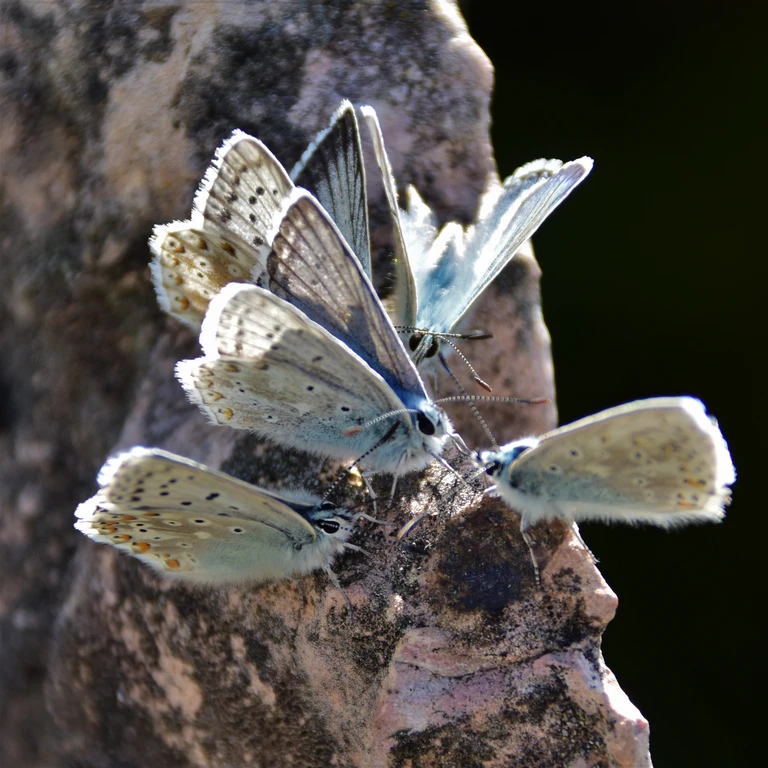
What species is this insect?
Lysandra coridon
